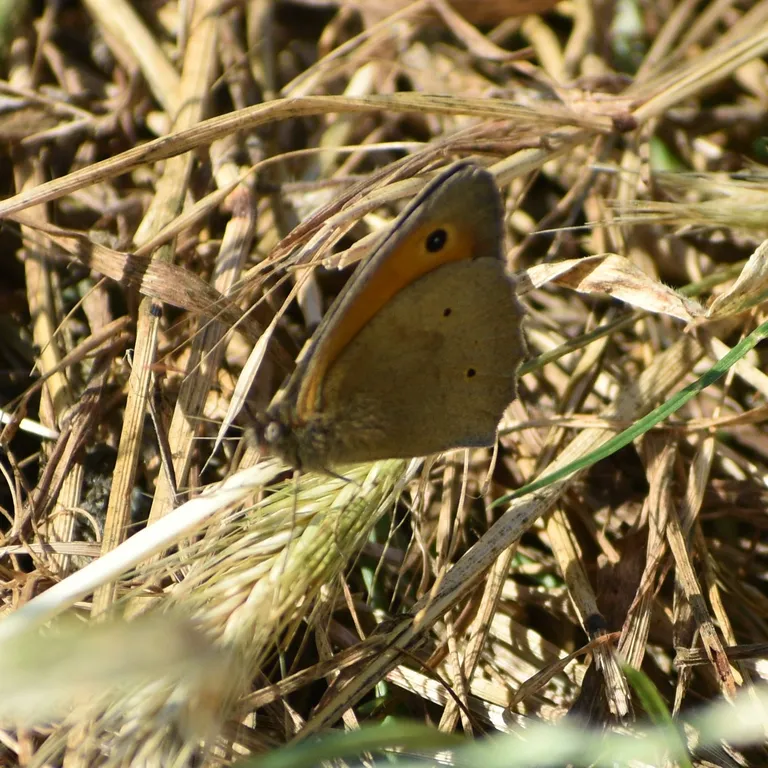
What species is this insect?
Maniola jurtina
